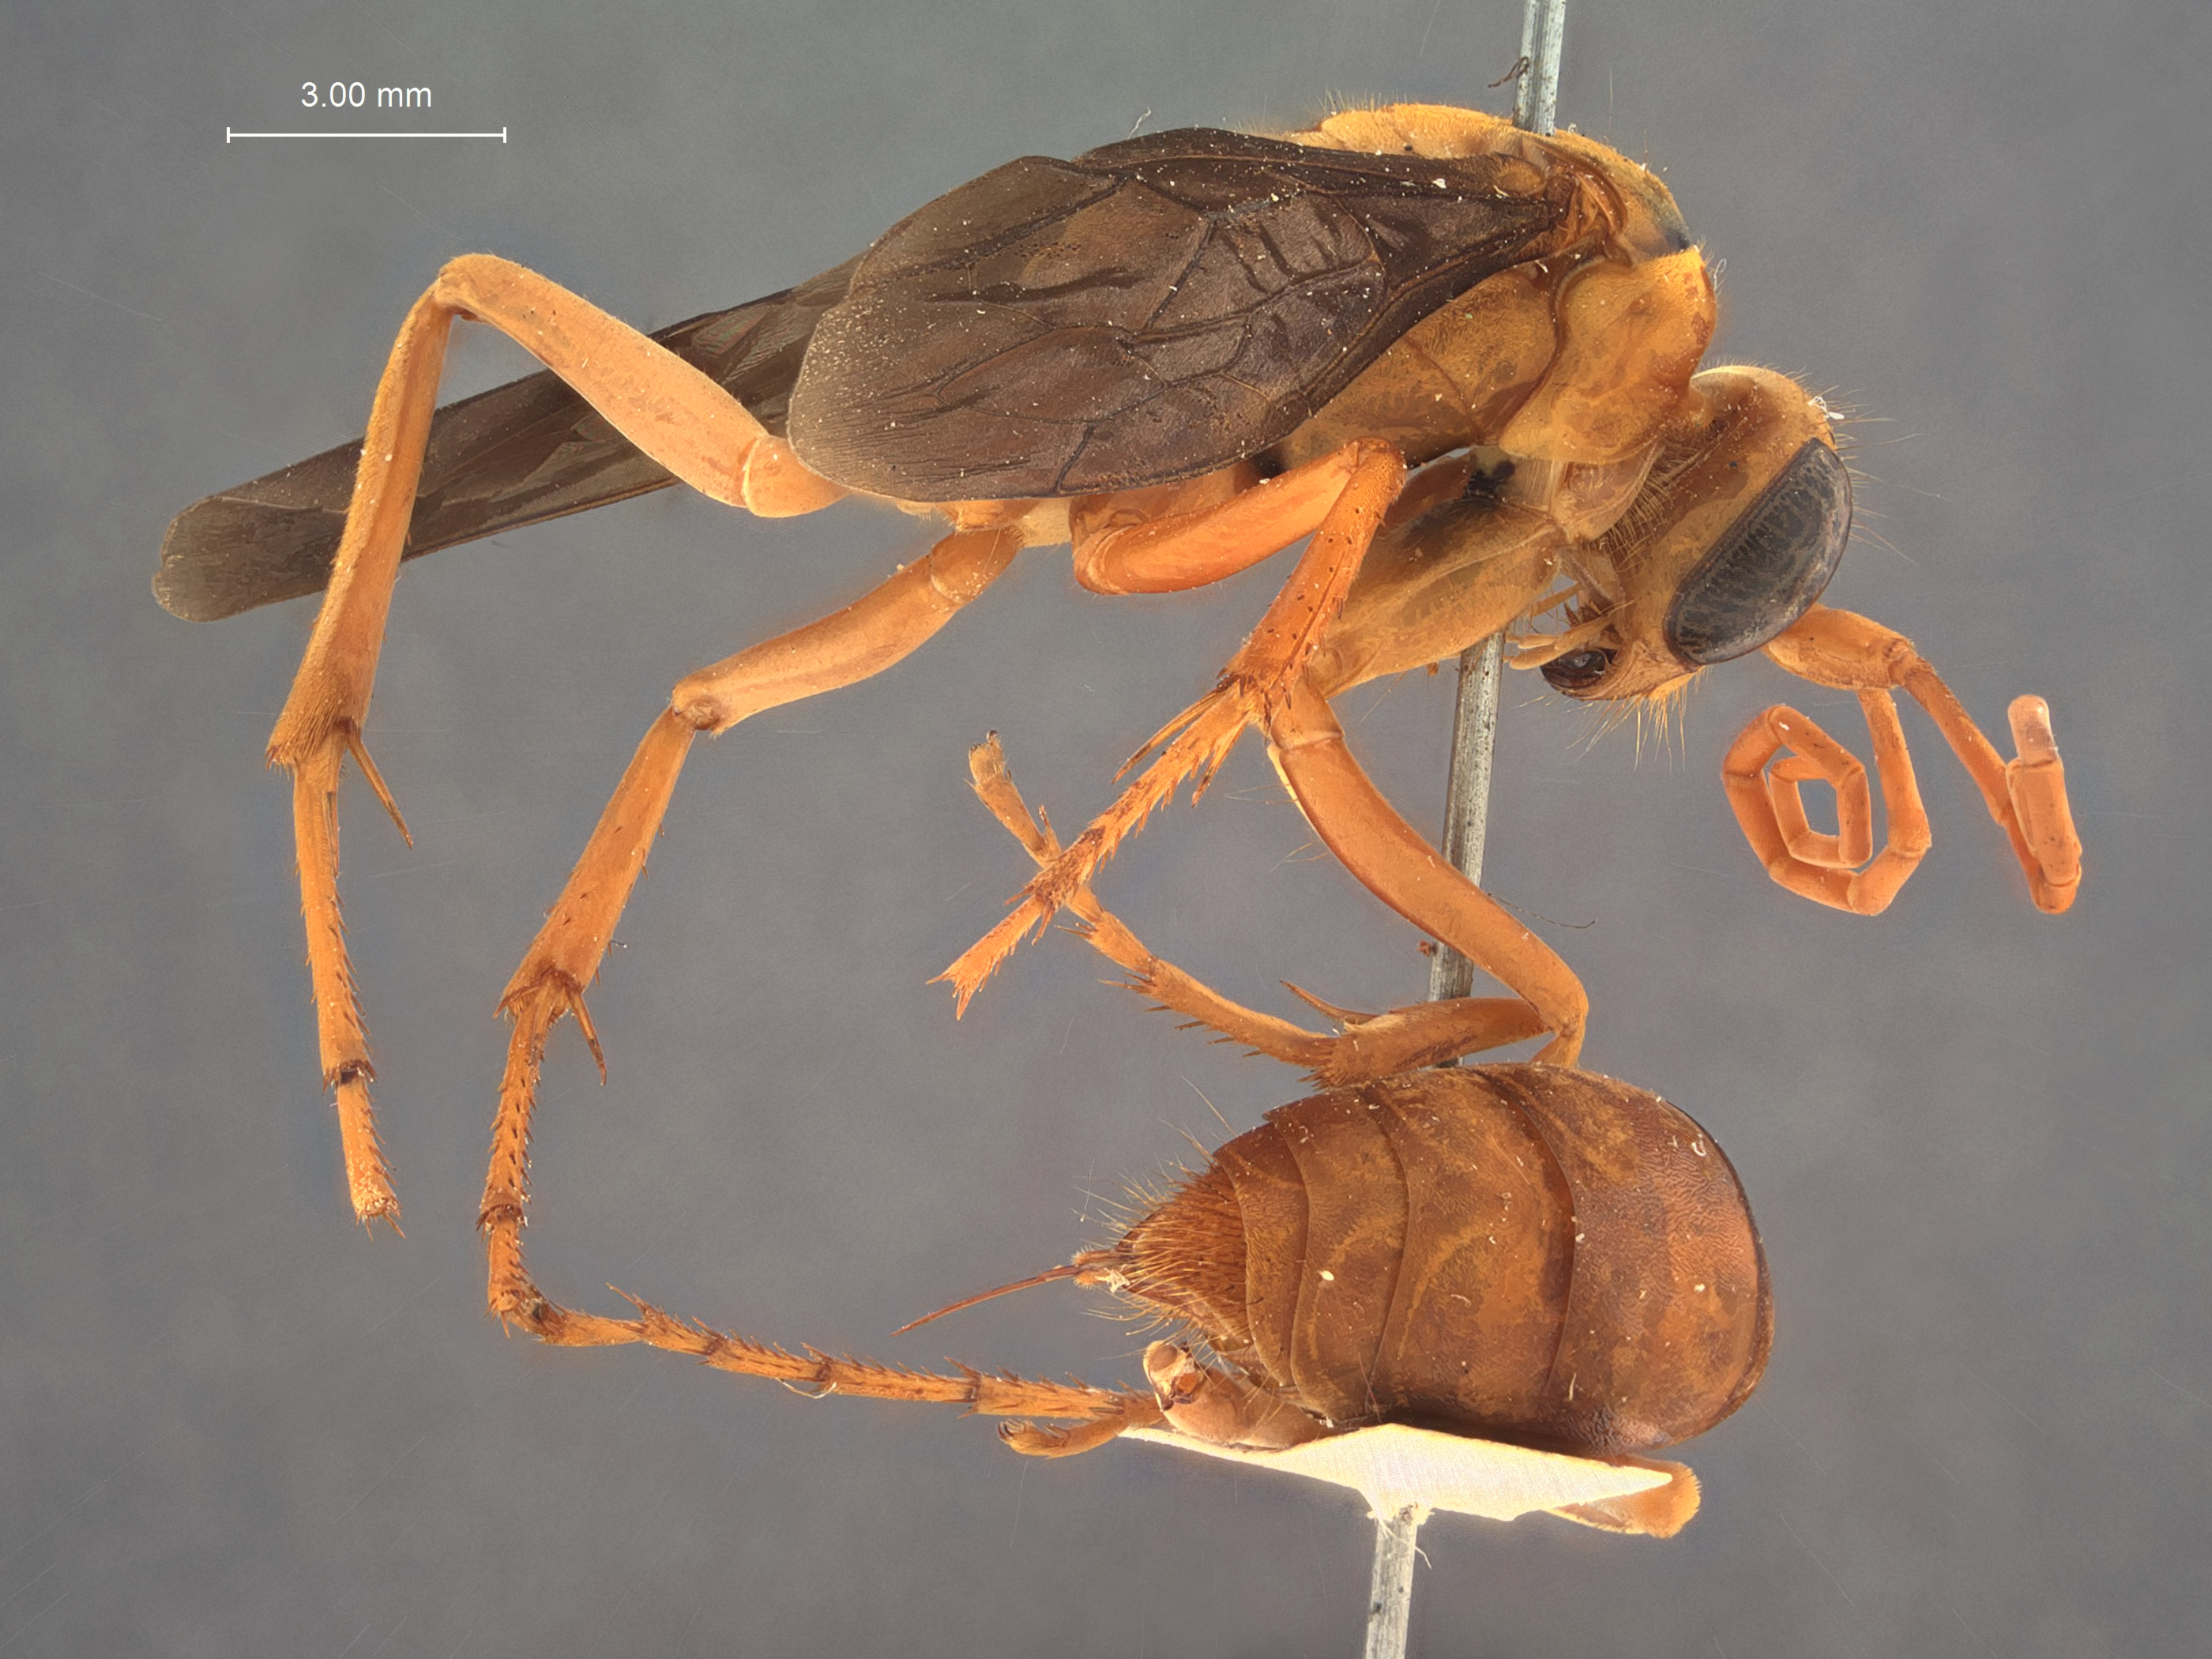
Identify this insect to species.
Hemipepsis luzonica
